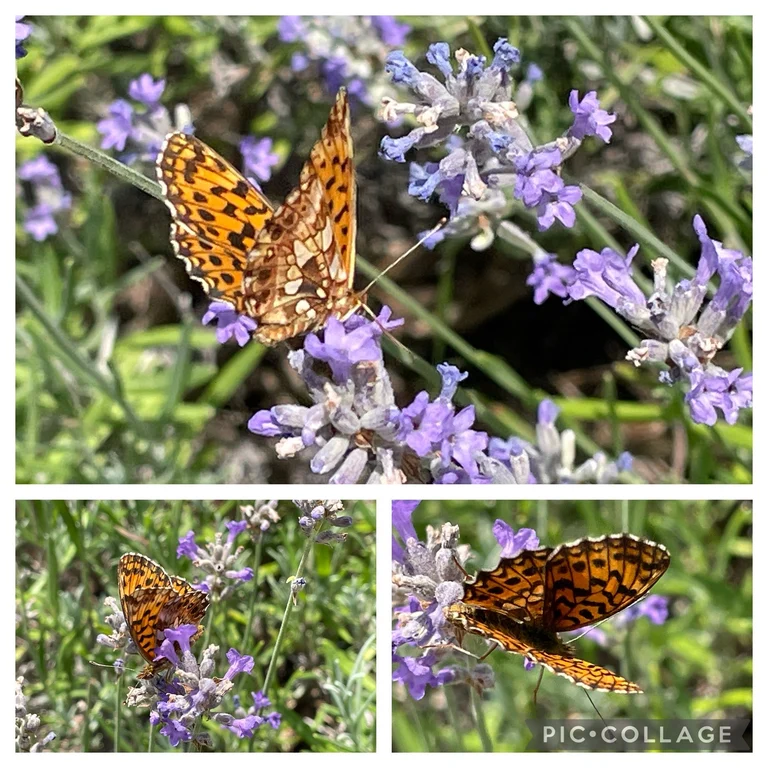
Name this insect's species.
Boloria dia
